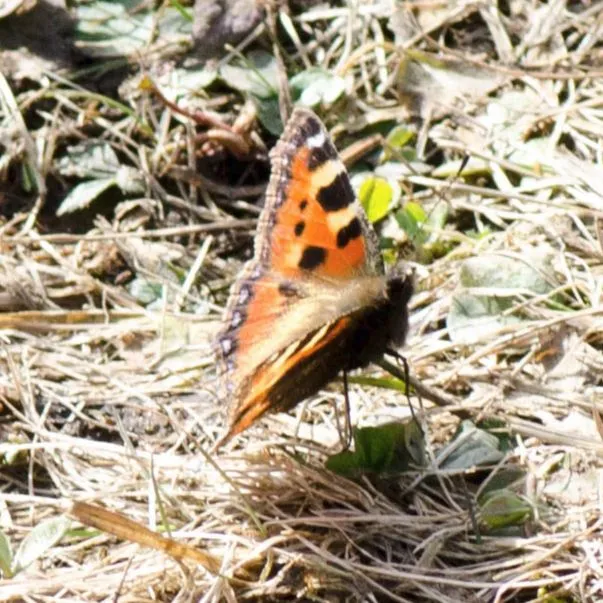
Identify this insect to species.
Aglais urticae
